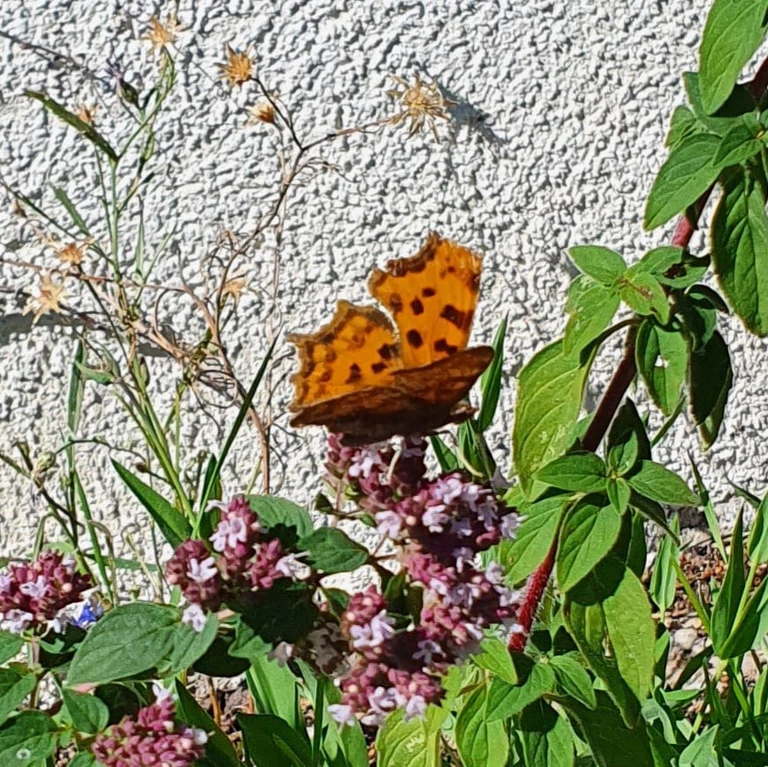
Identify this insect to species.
Polygonia c-album
